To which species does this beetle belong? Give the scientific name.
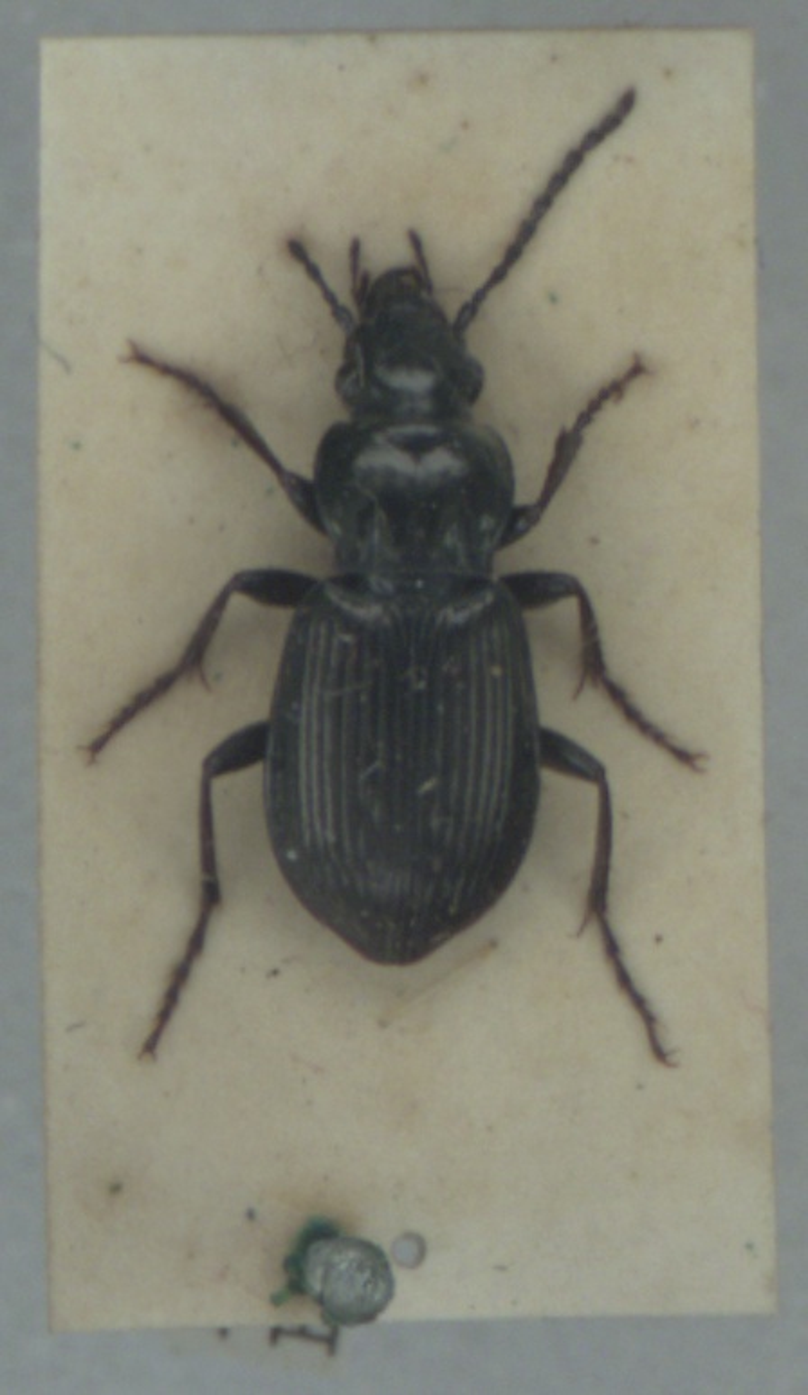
Pterostichus oblongopunctatus
